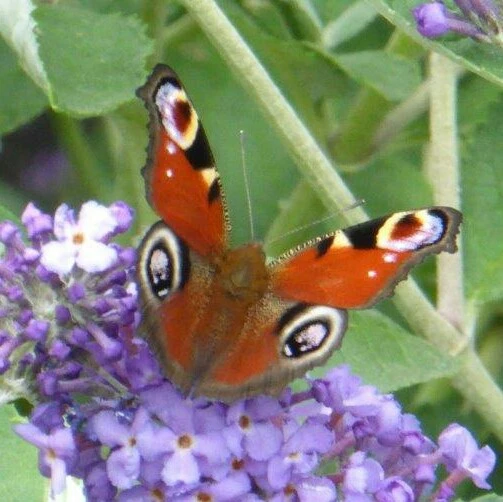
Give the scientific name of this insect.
Aglais io
